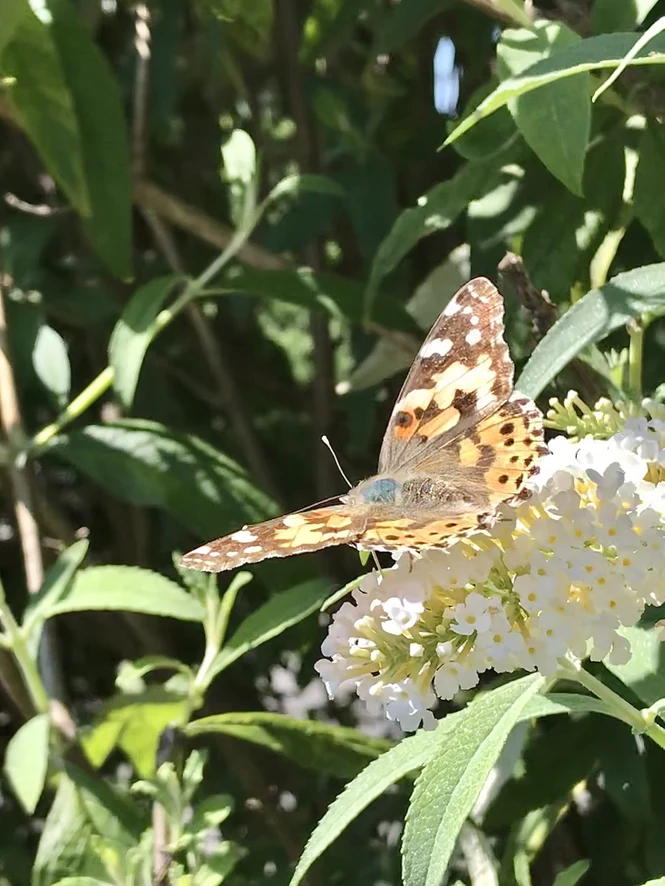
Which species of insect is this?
Vanessa cardui
